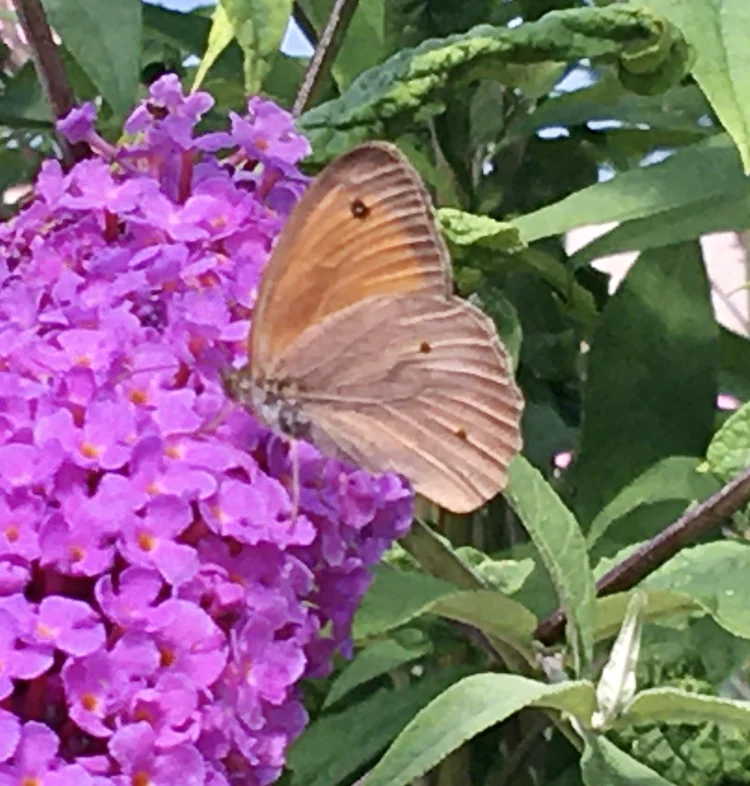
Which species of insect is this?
Maniola jurtina
